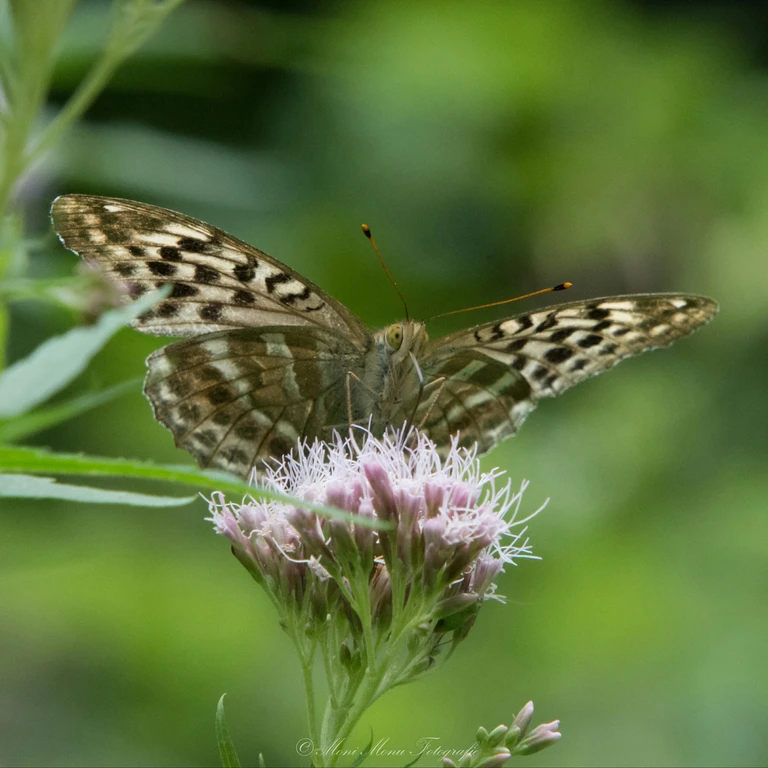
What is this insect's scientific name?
Argynnis paphia
